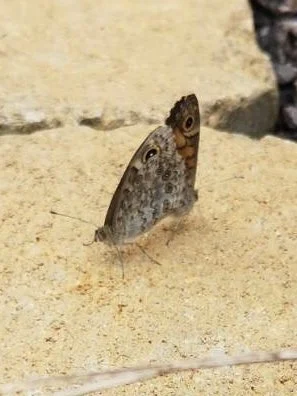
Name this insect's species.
Lasiommata megera (also Pararge megera)
